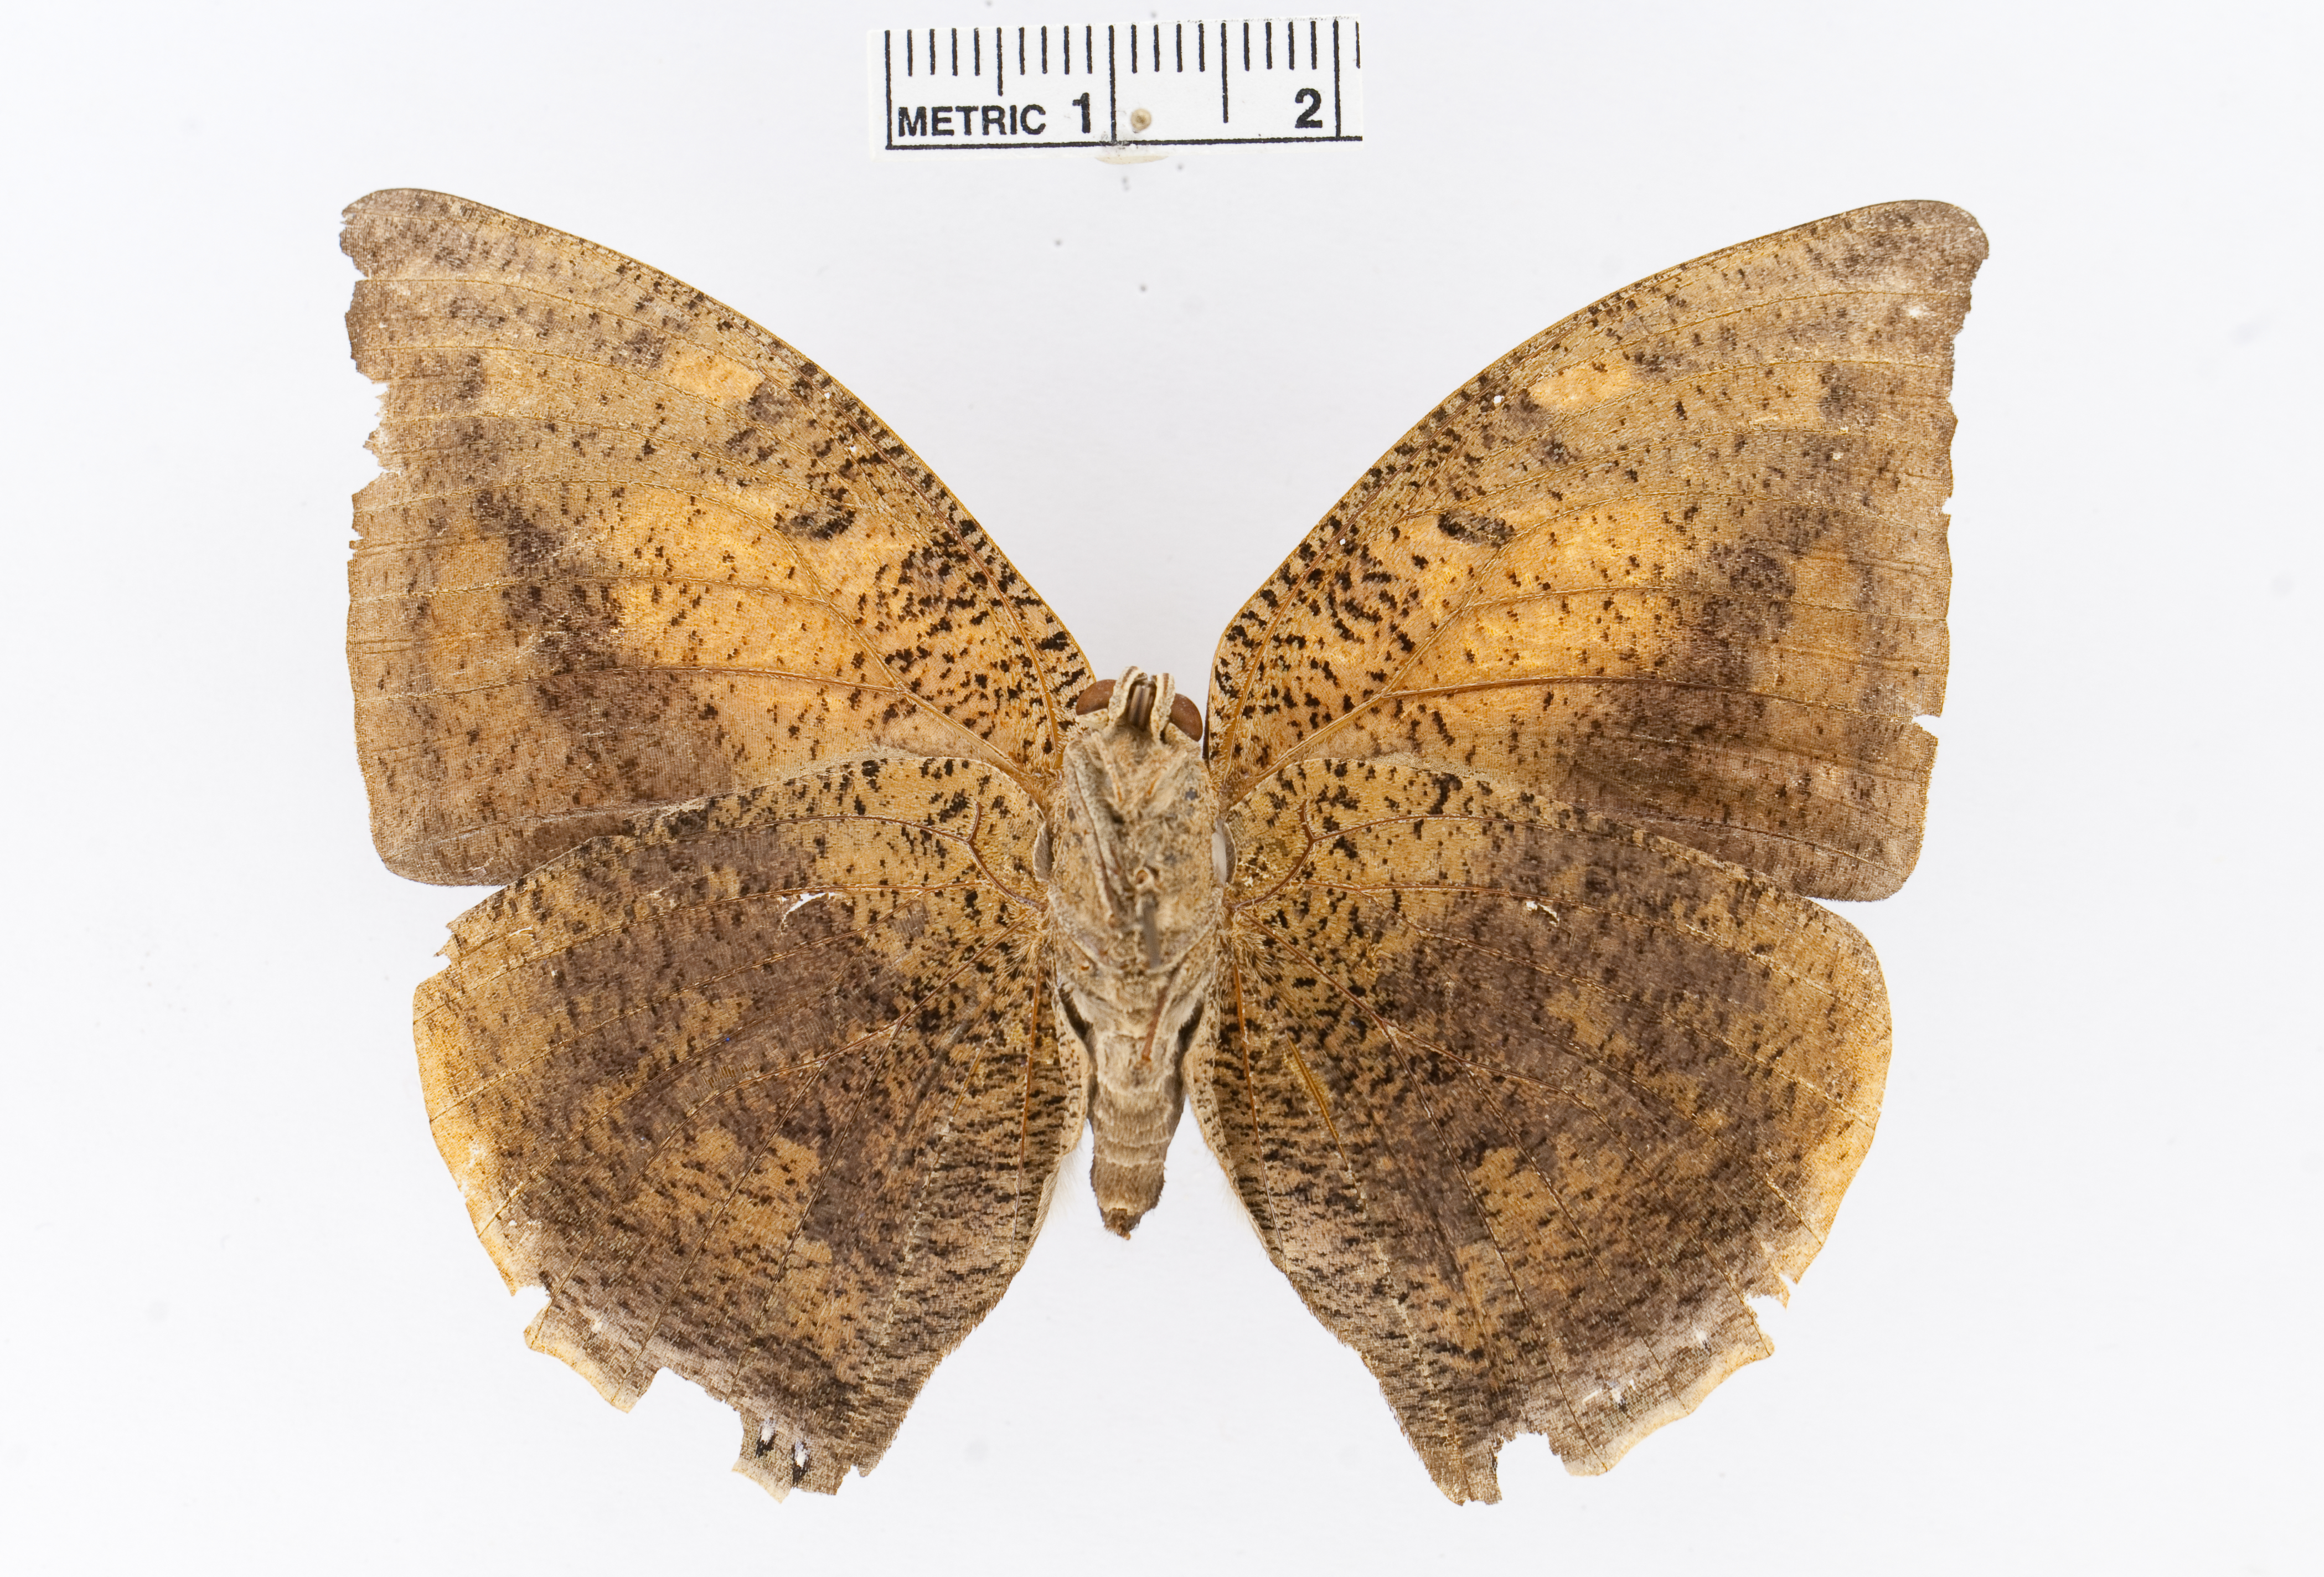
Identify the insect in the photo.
Polygrapha xenocrates
